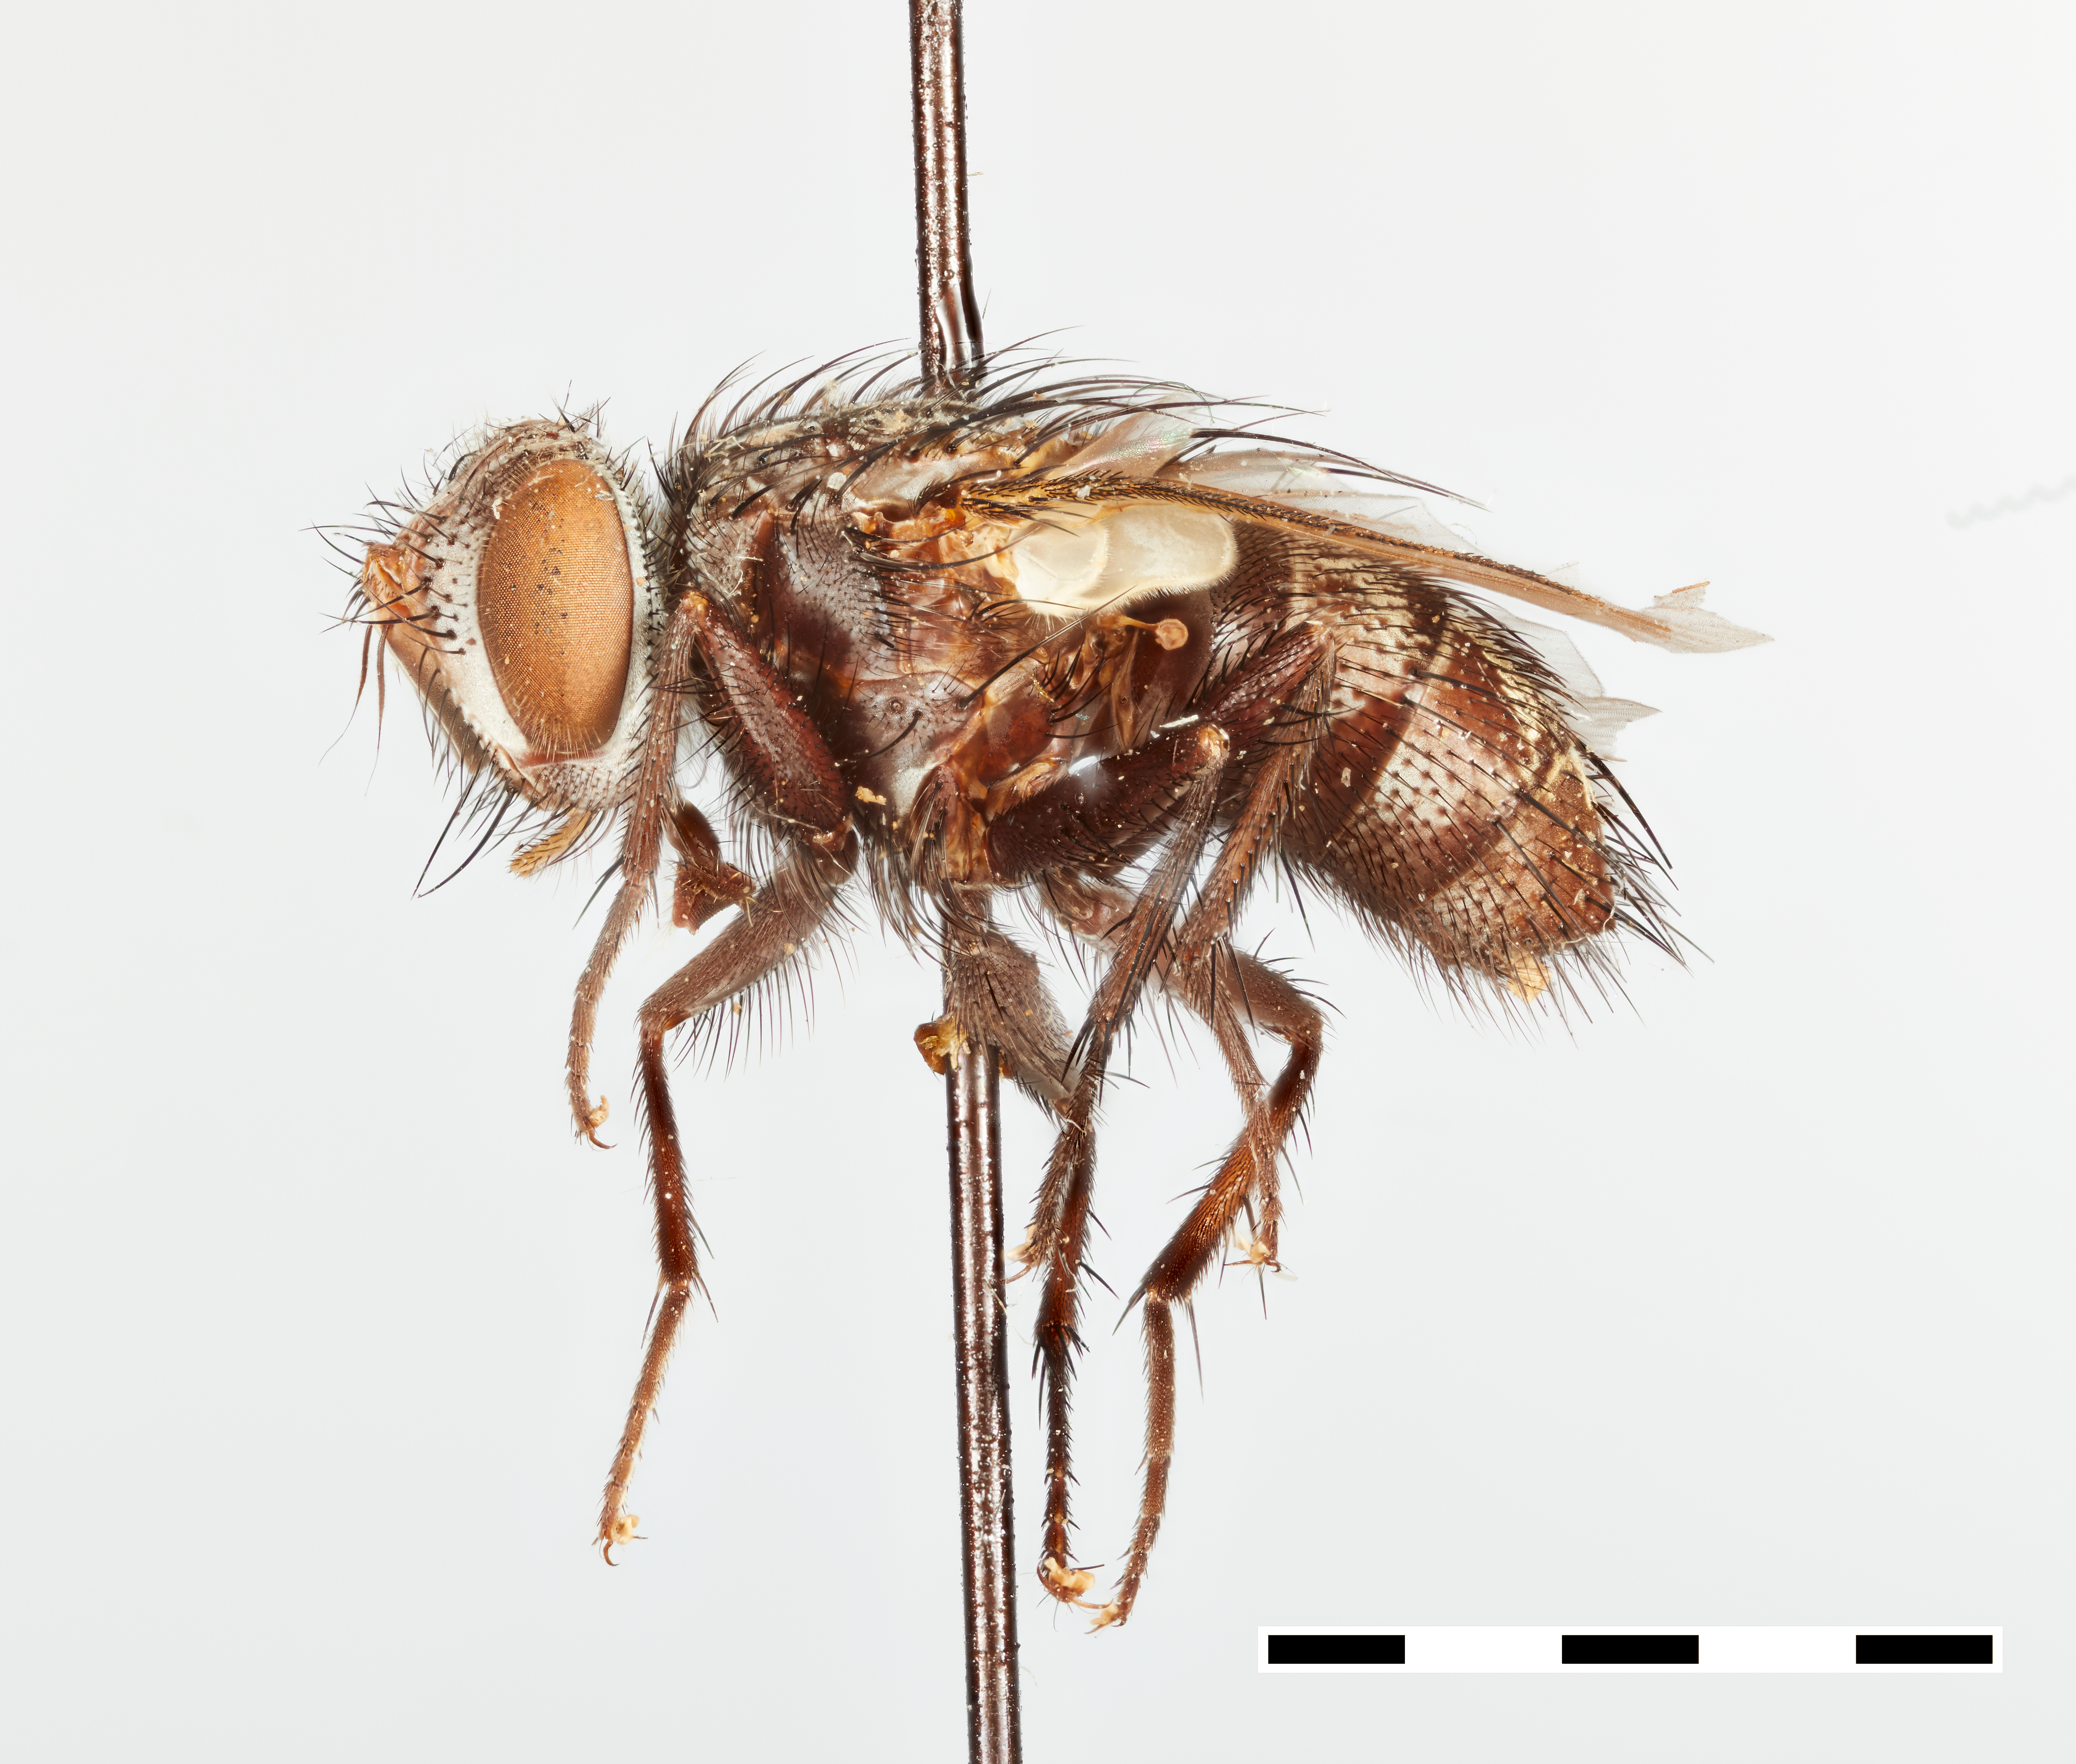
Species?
Phorocera texana
